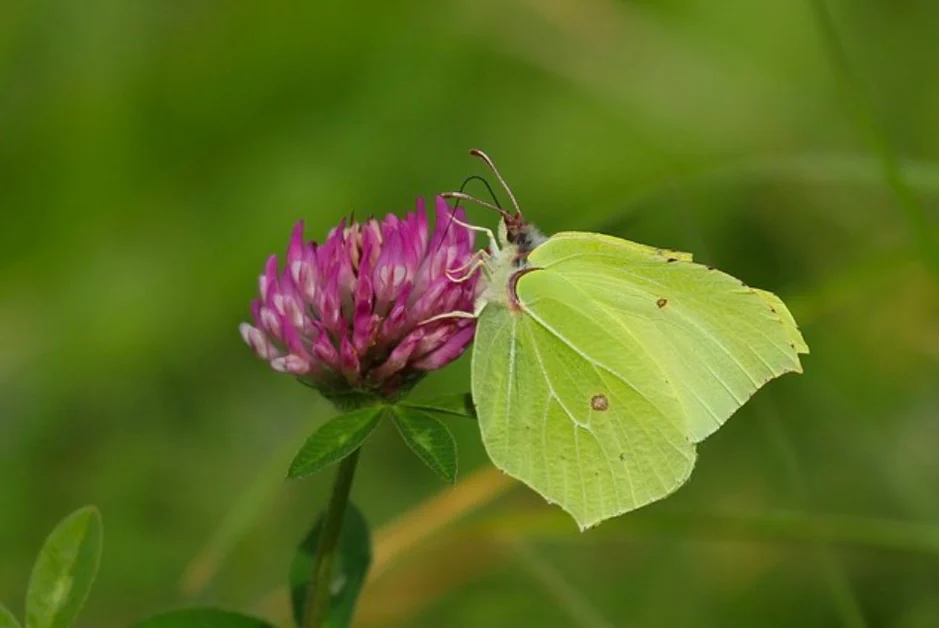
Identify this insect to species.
Gonepteryx rhamni
